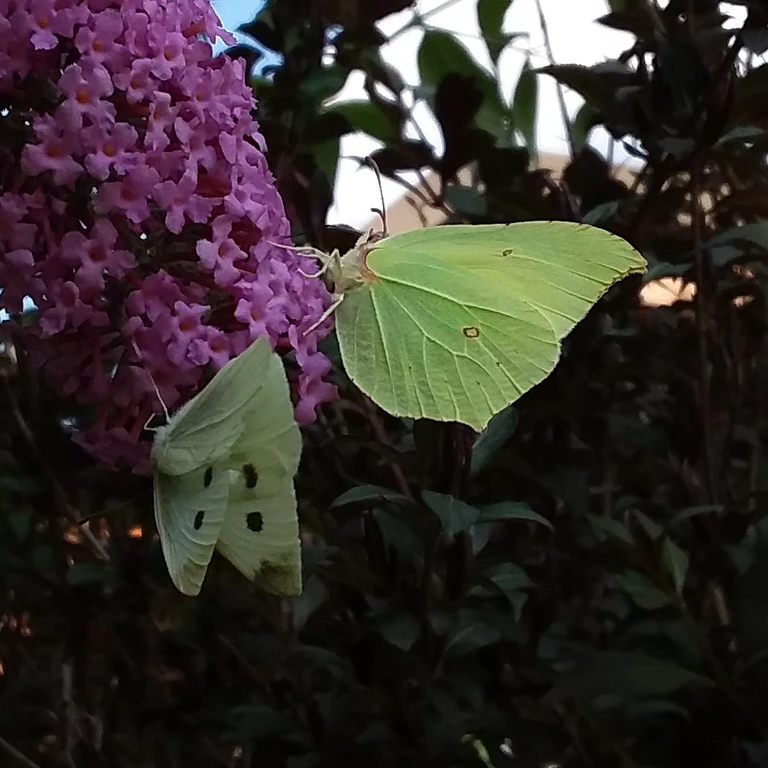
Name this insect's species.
Gonepteryx rhamni
